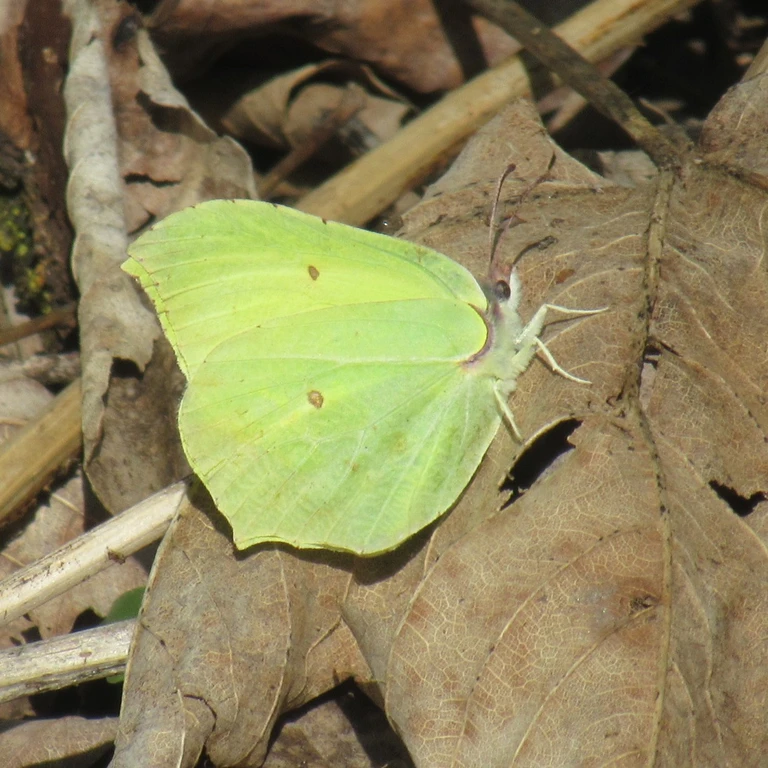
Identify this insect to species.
Gonepteryx rhamni
